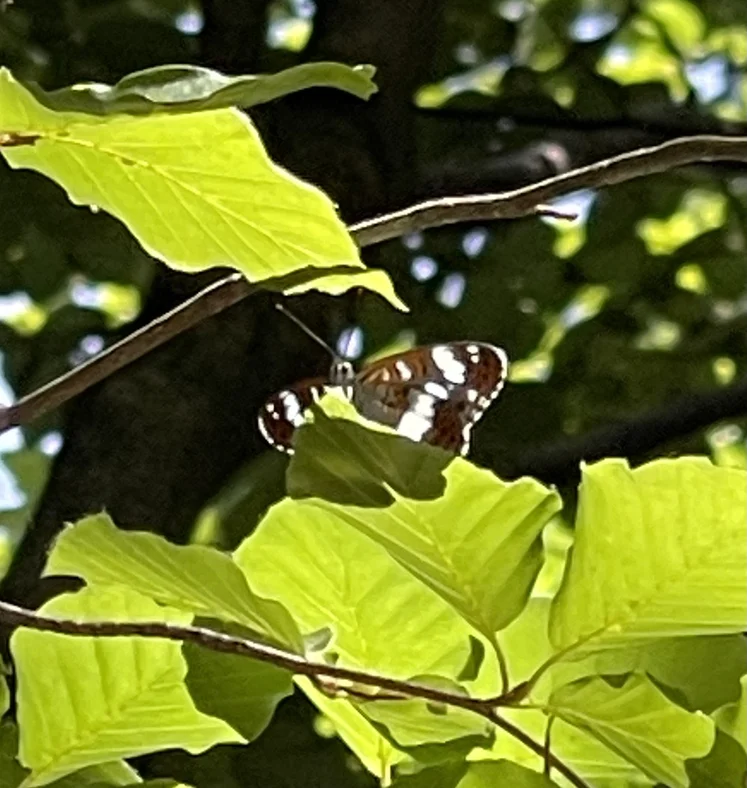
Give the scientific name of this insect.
Limenitis camilla (also Ladoga camilla)
